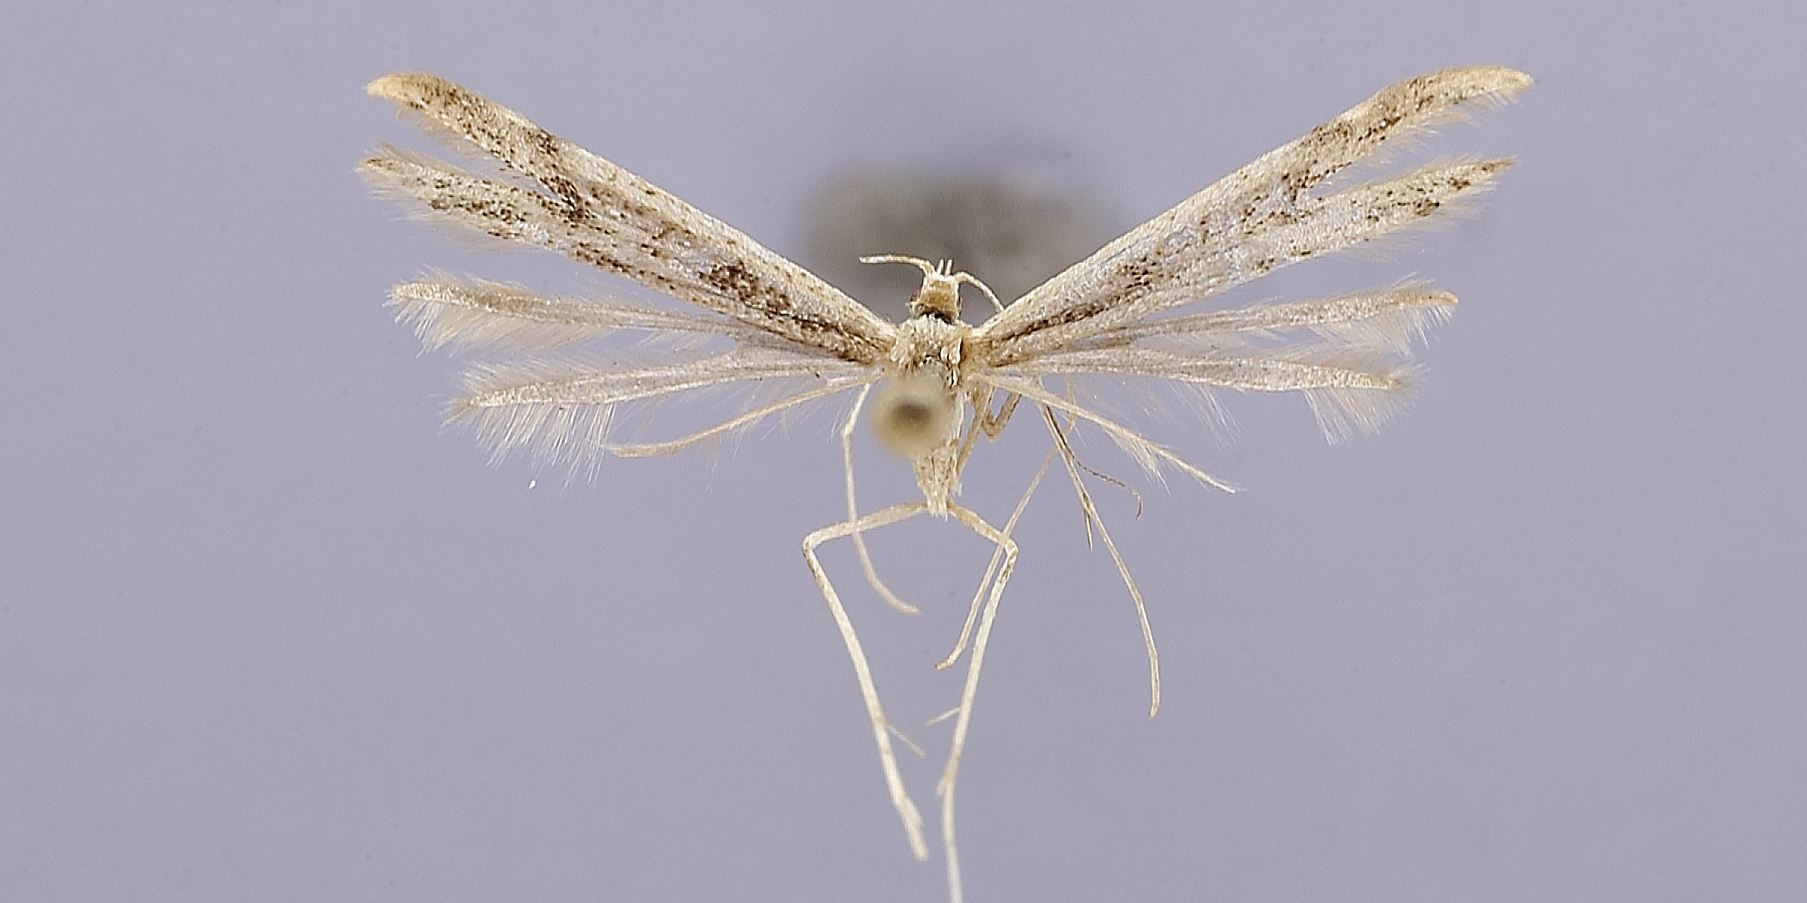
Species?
Oidaematophorus coquimboicus
